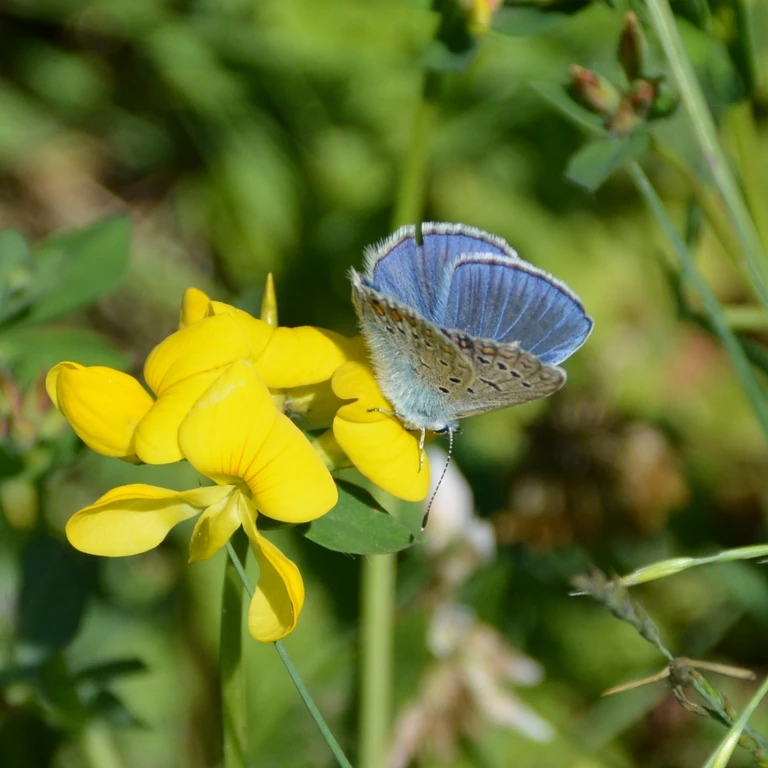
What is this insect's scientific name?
Polyommatus icarus
